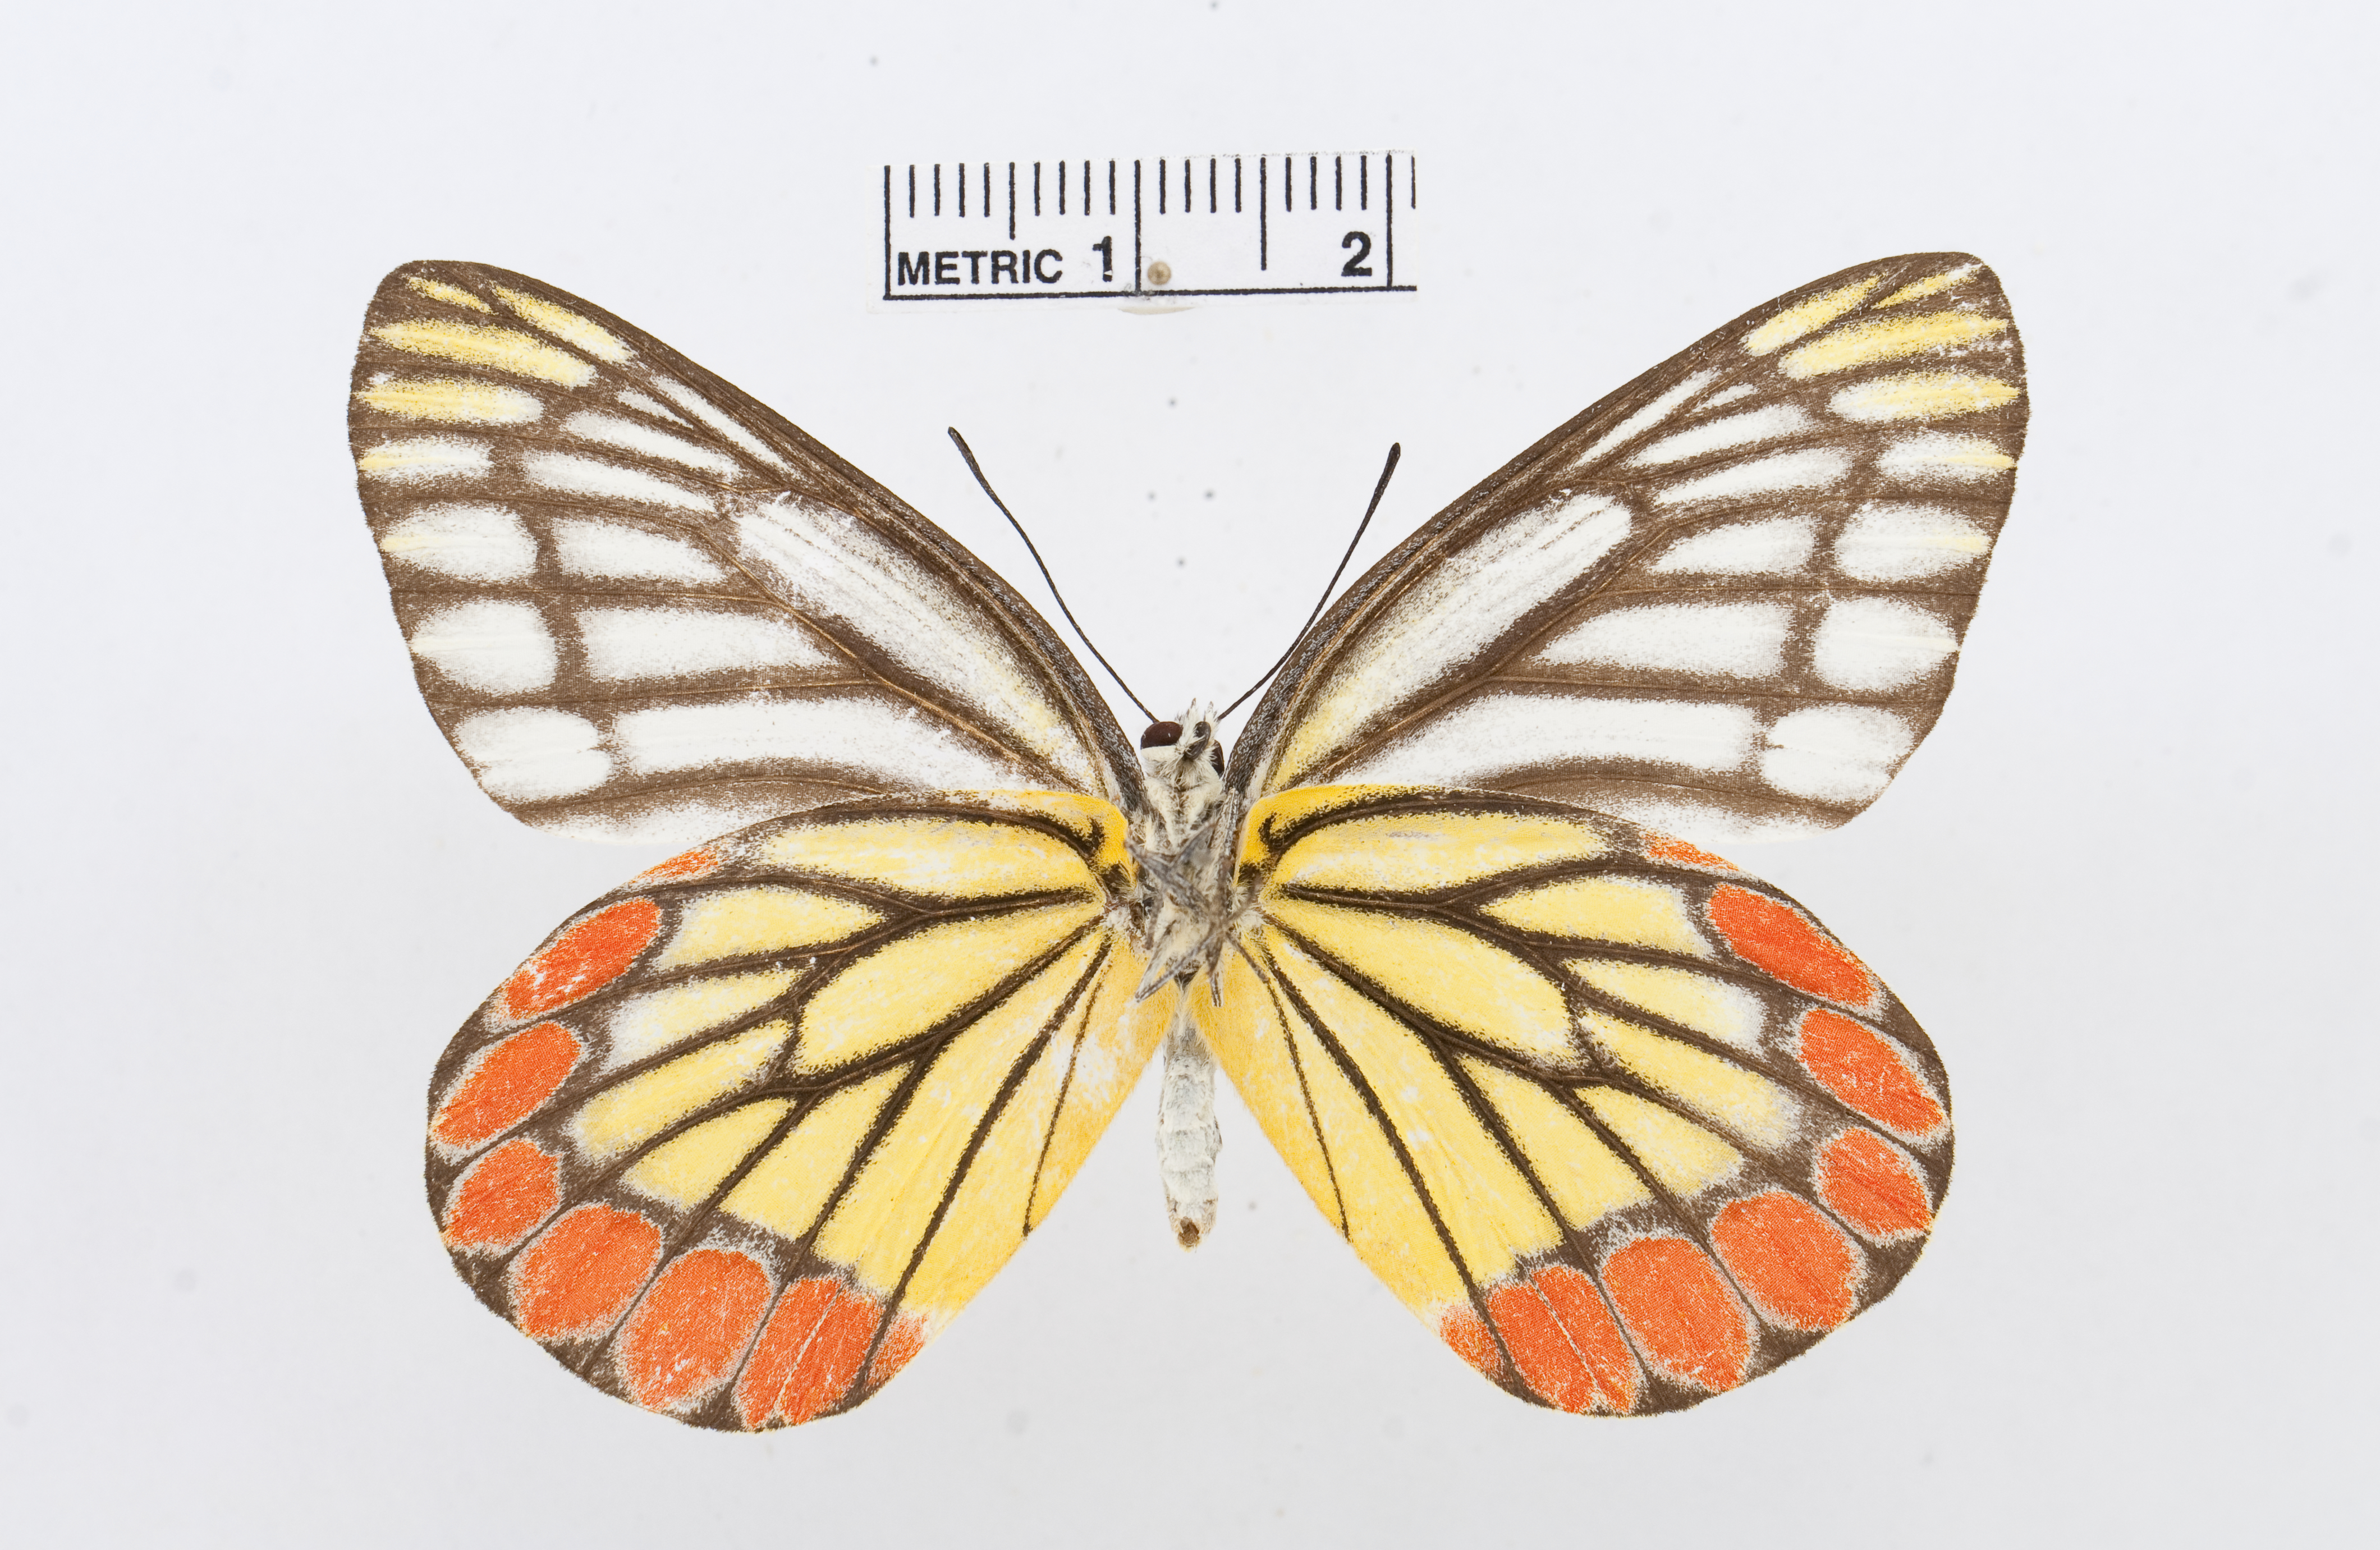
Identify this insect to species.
Delias eucharis
